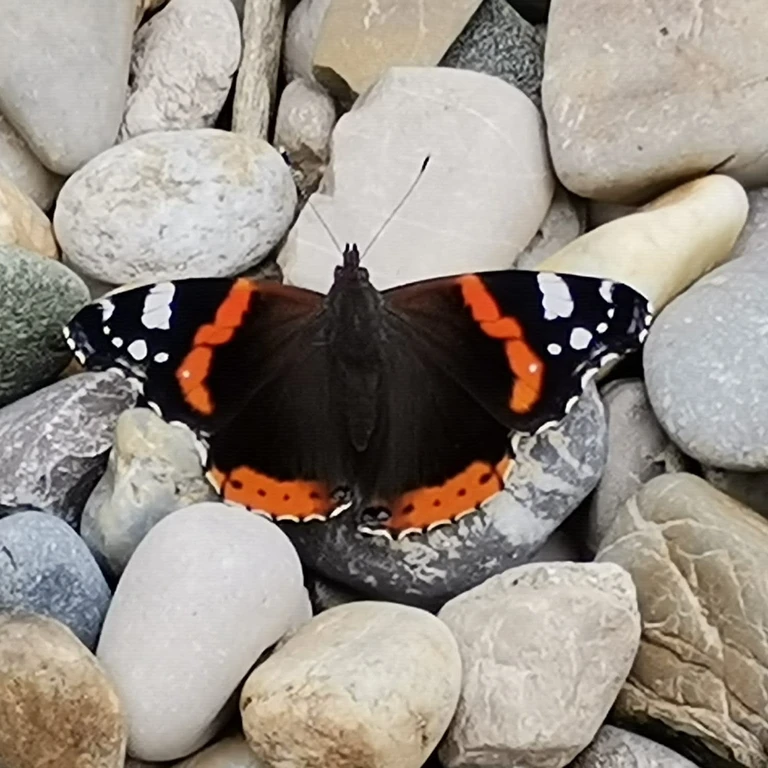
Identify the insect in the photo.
Vanessa atalanta
